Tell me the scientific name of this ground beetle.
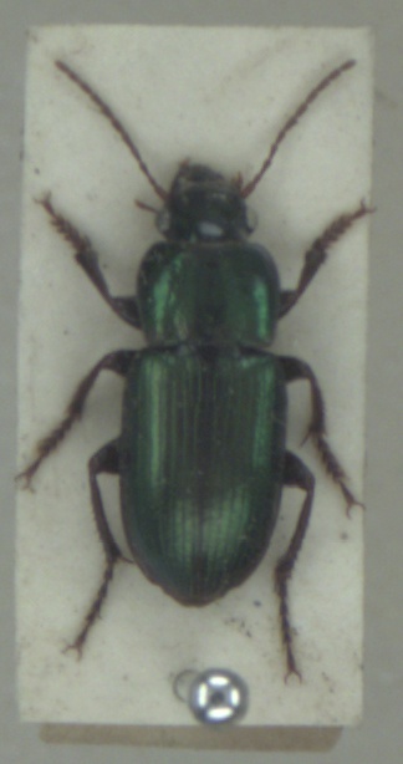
Harpalus affinis
